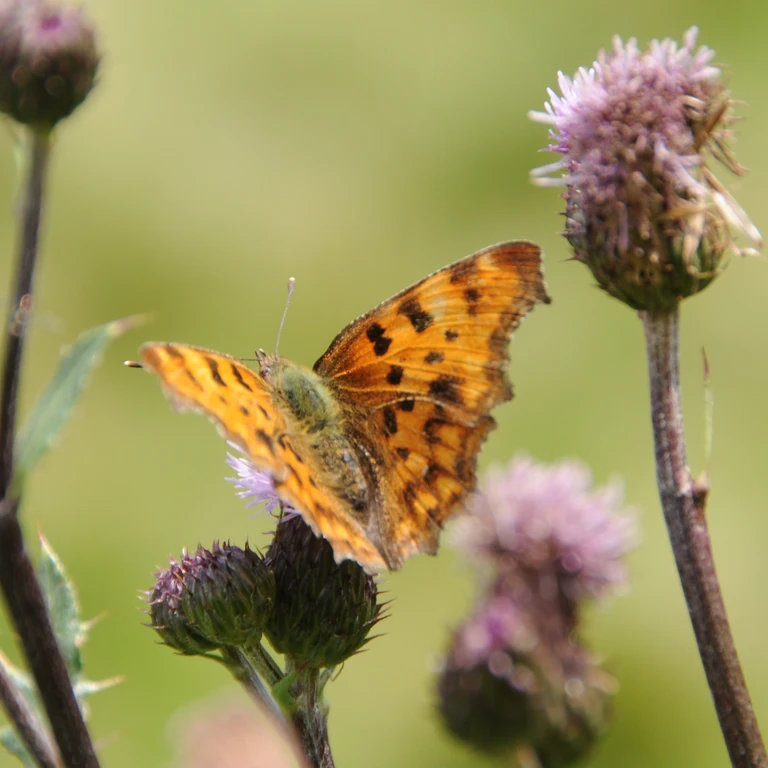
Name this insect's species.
Polygonia c-album
